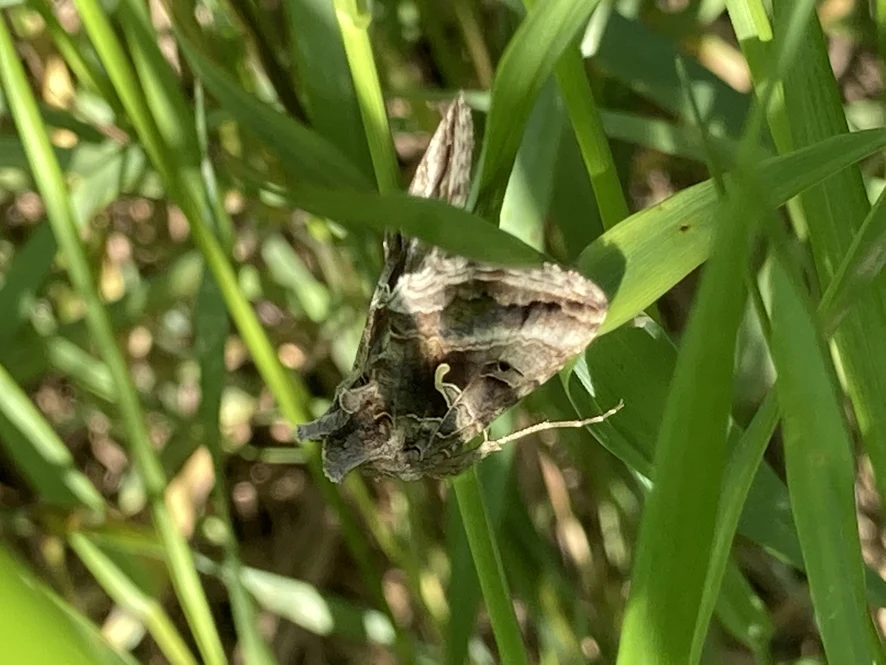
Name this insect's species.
Autographa gamma
